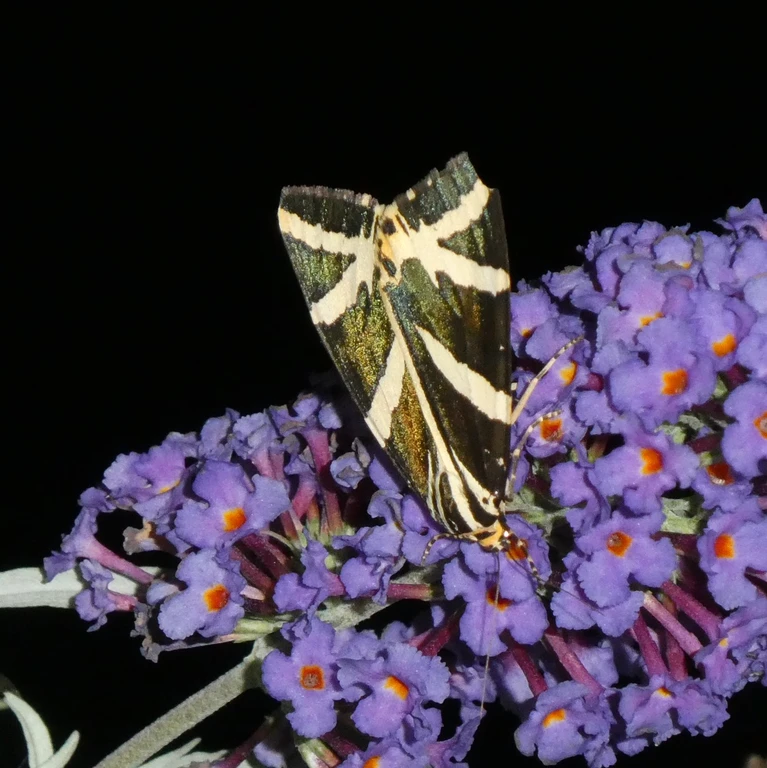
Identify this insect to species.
Euplagia quadripunctaria
